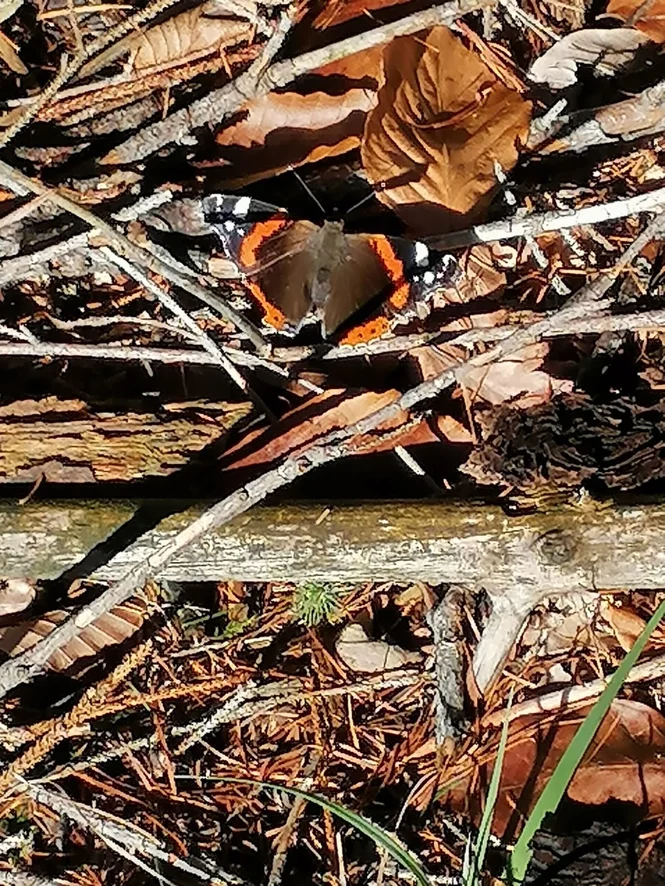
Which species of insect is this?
Vanessa atalanta
